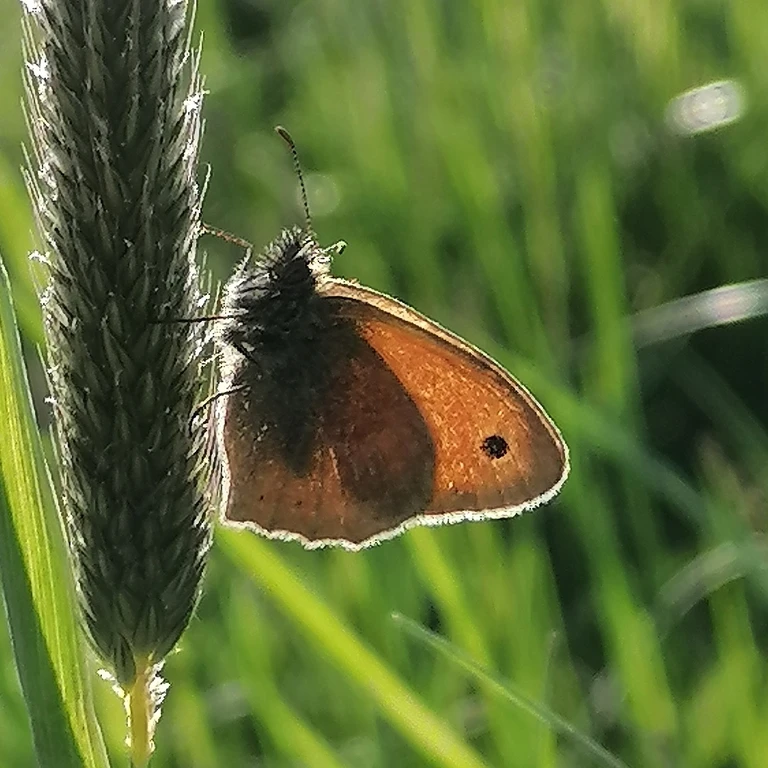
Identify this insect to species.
Coenonympha pamphilus
